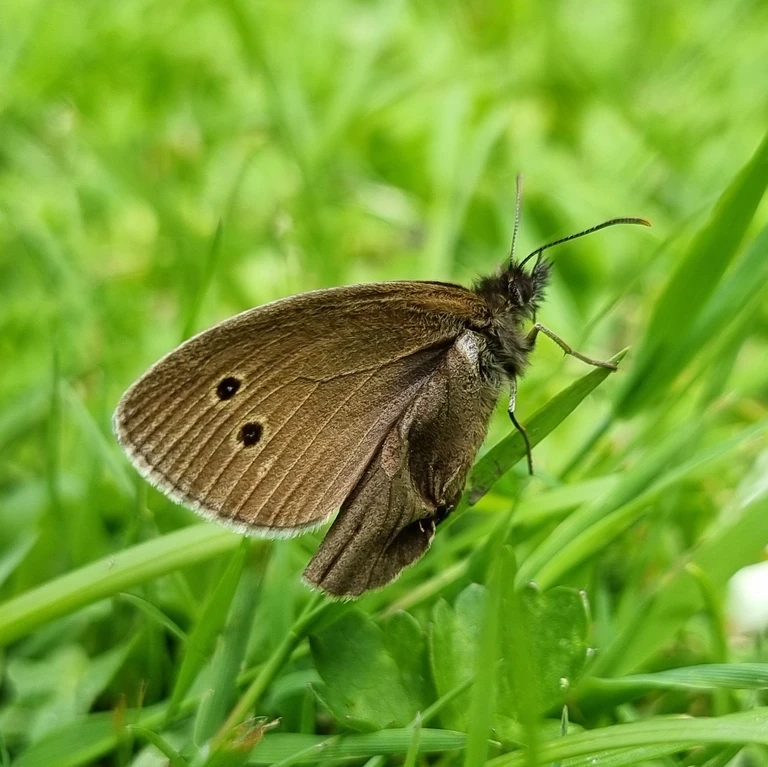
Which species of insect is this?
Aphantopus hyperantus
